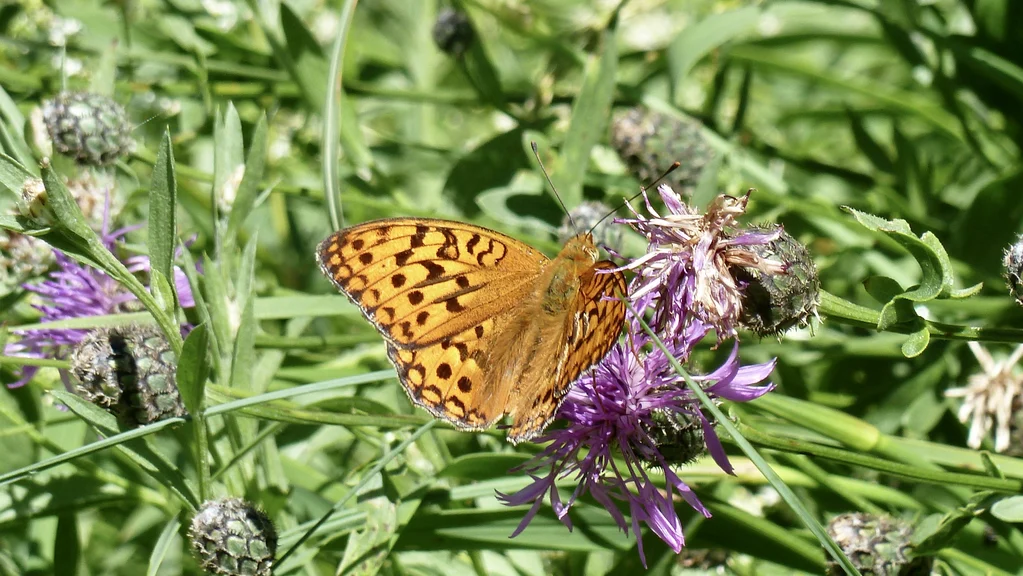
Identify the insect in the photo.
Fabriciana adippe
